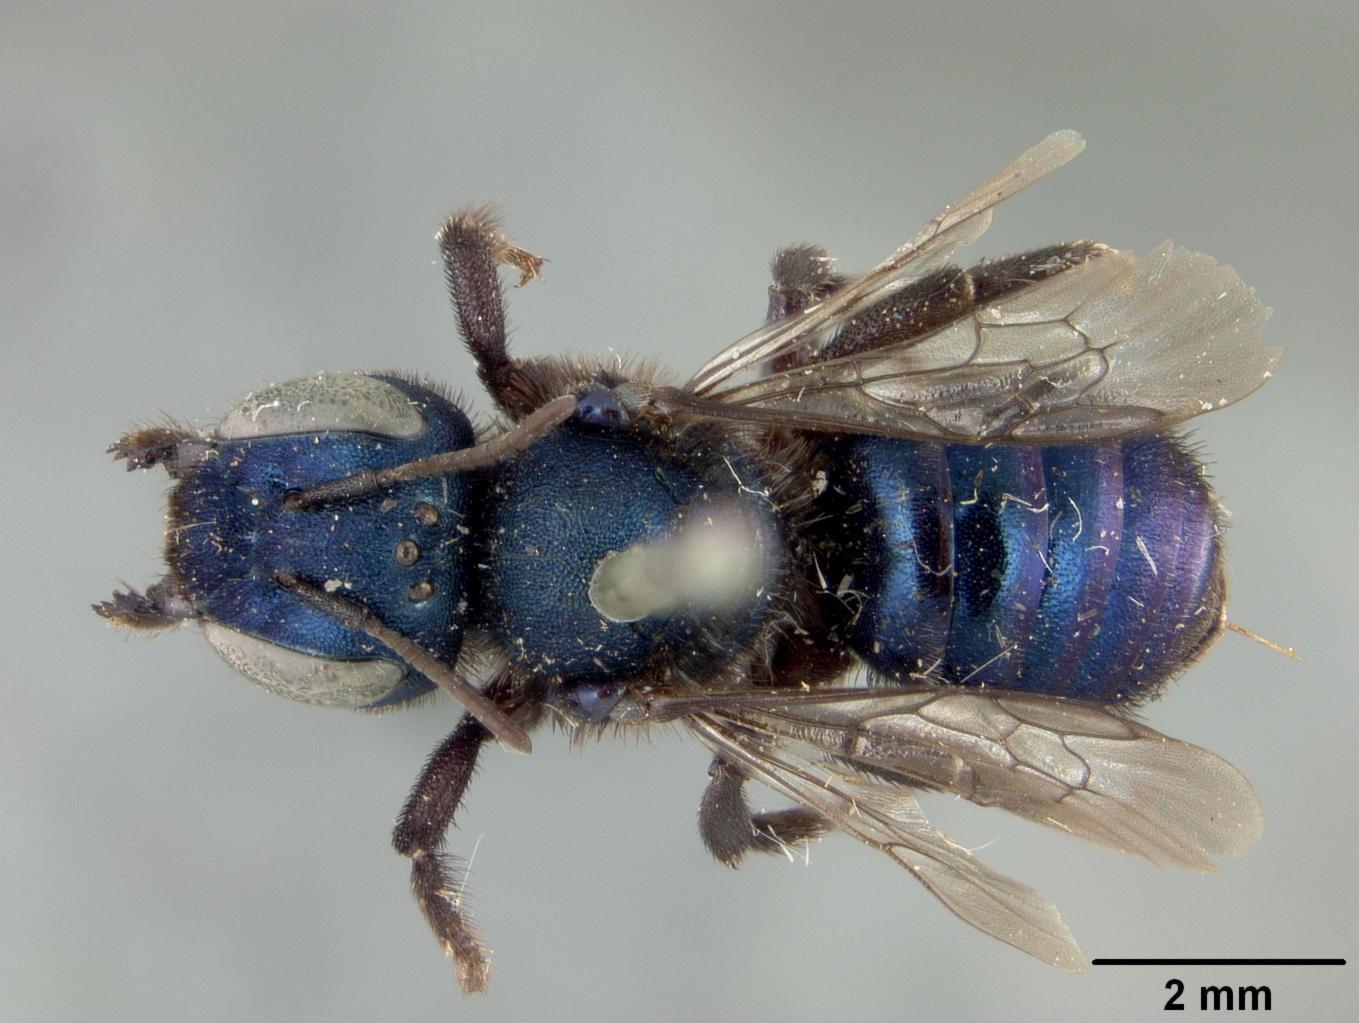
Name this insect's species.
Osmia sanctae-rosae
